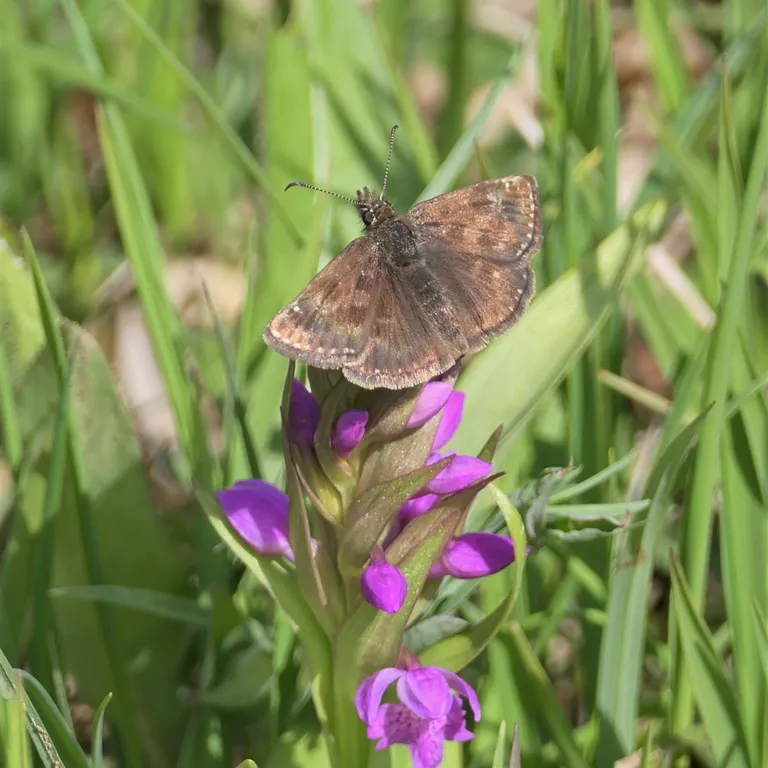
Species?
Erynnis tages
